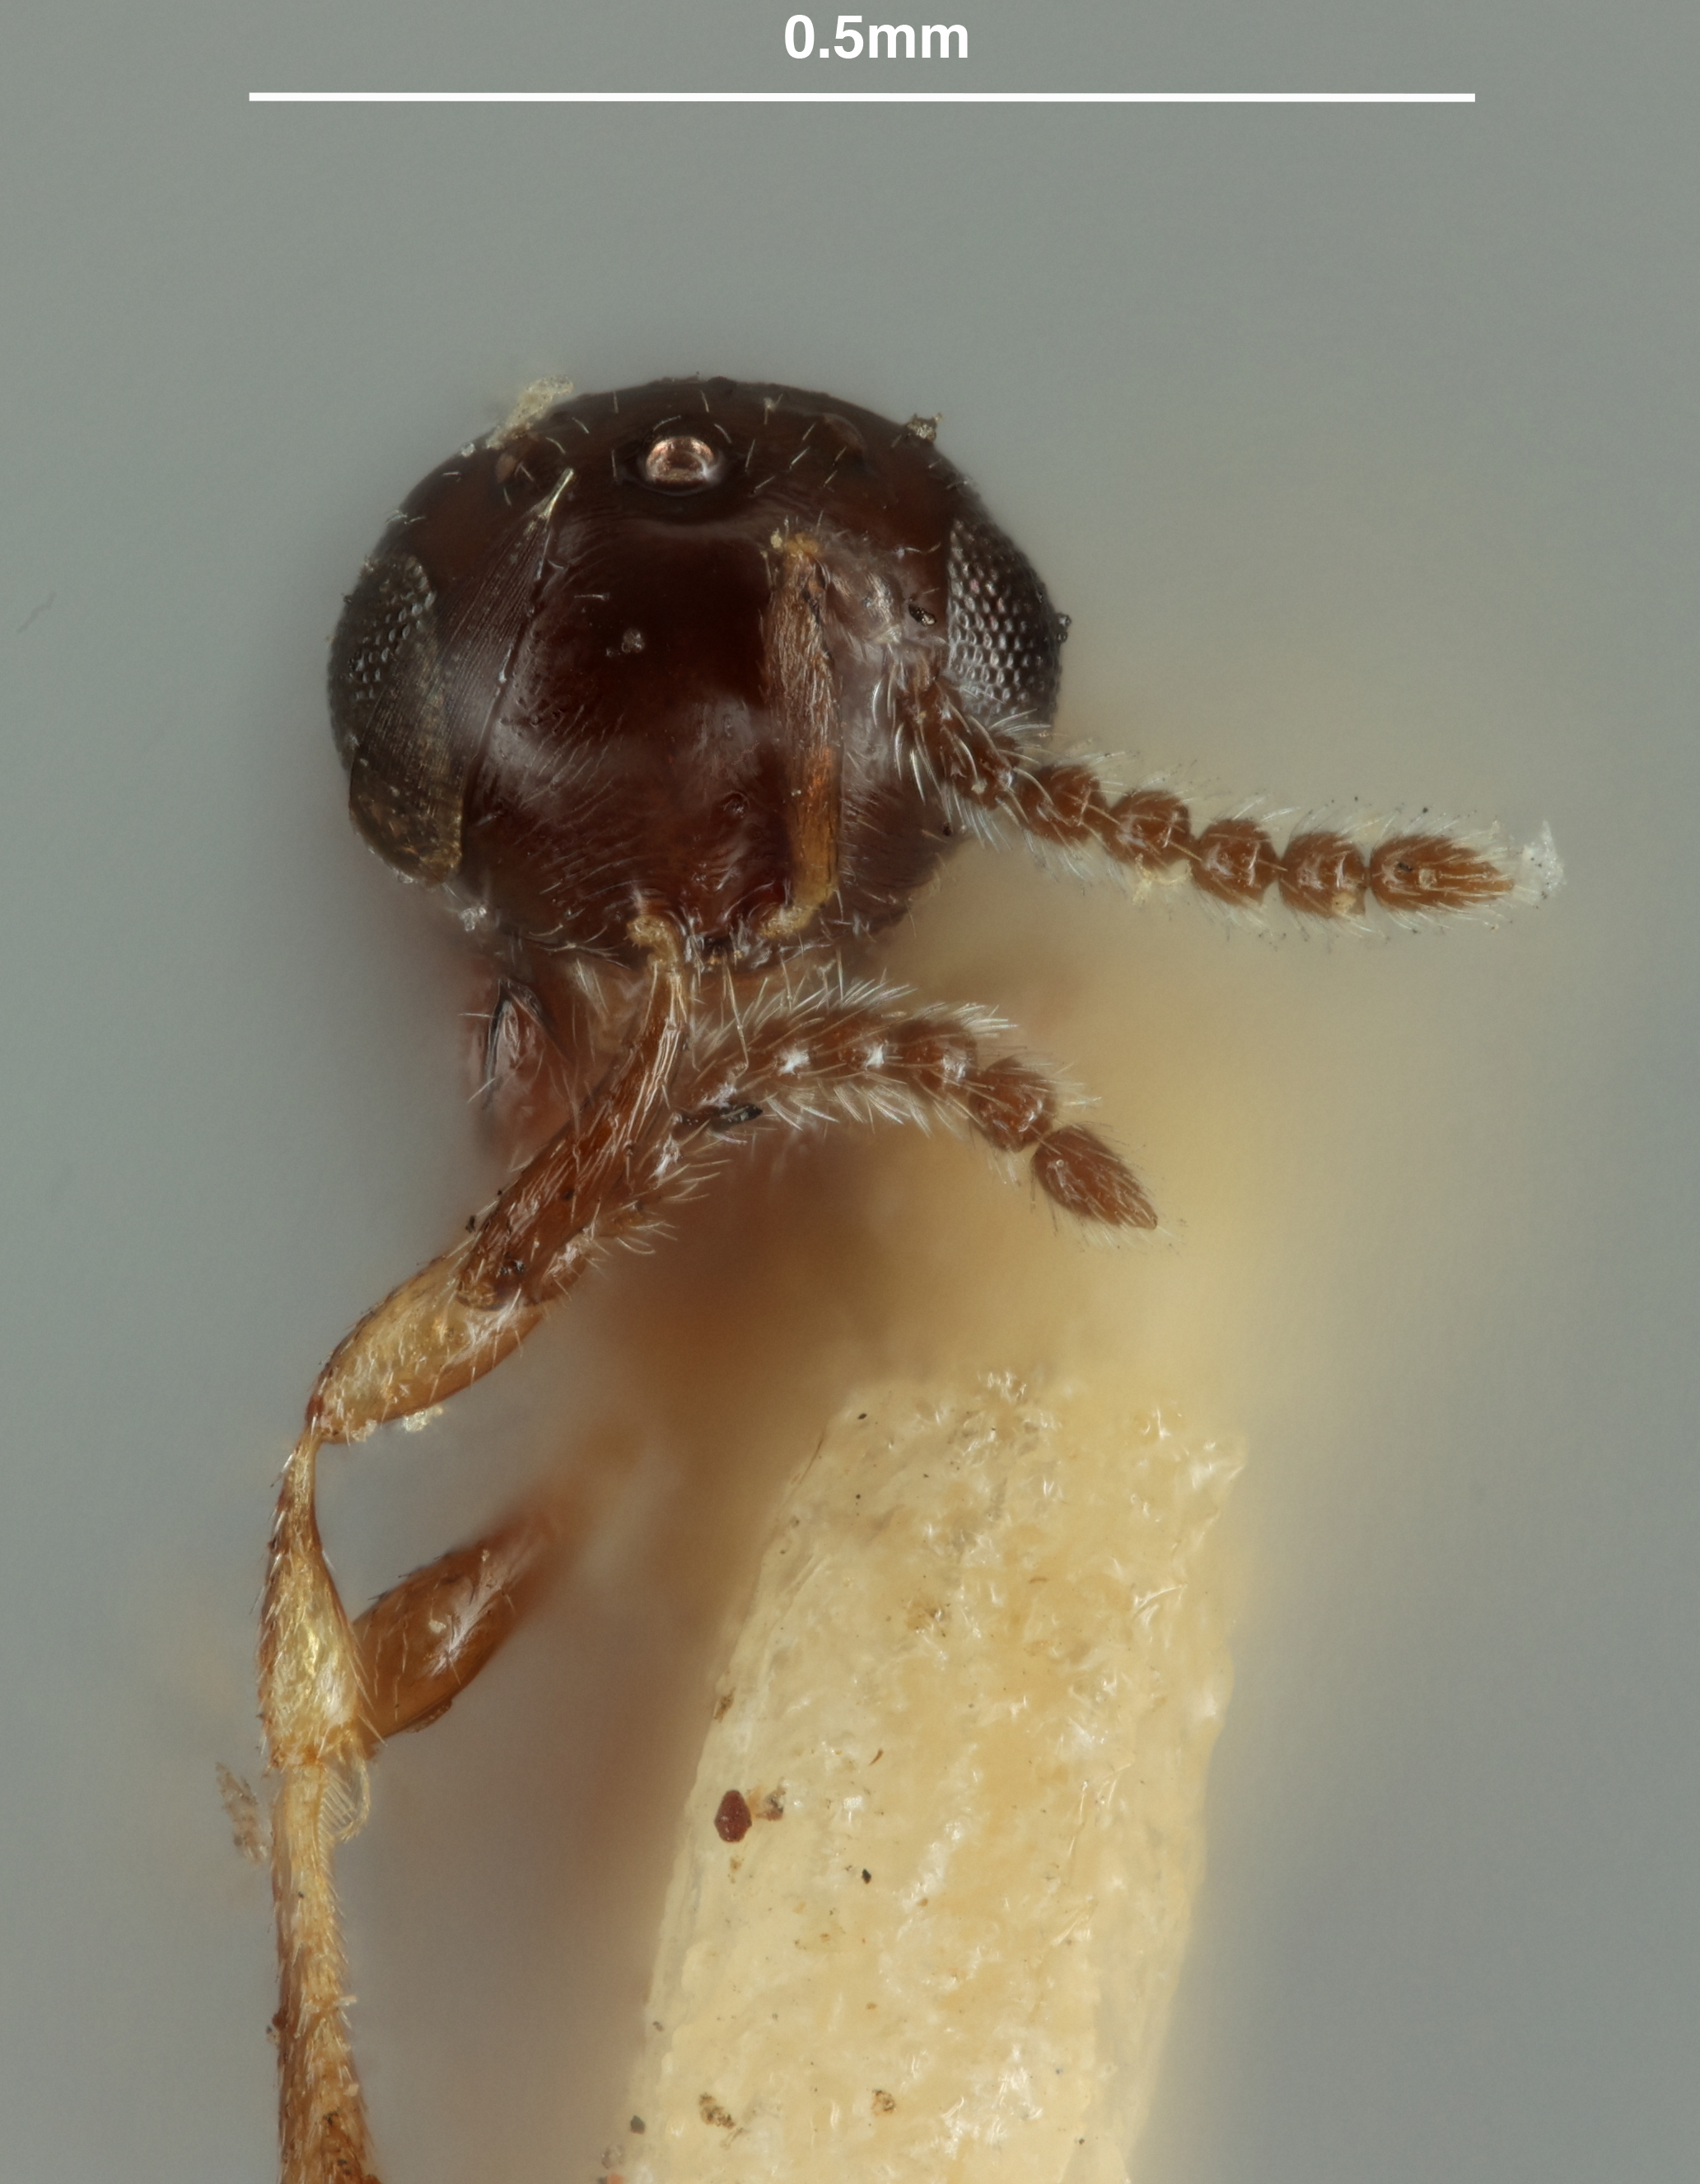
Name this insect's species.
Polygnotus astericola
